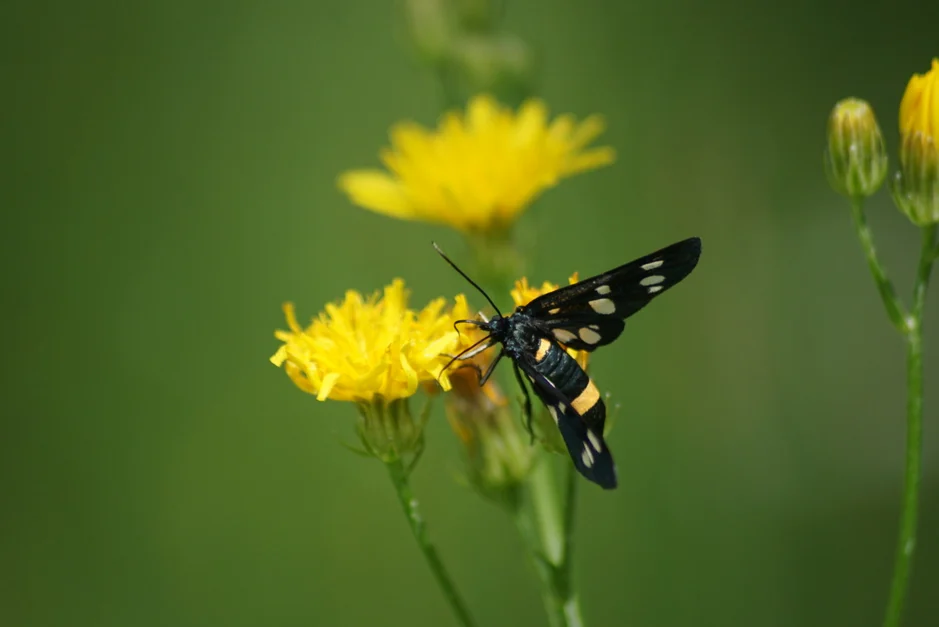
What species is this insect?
Amata phegea
